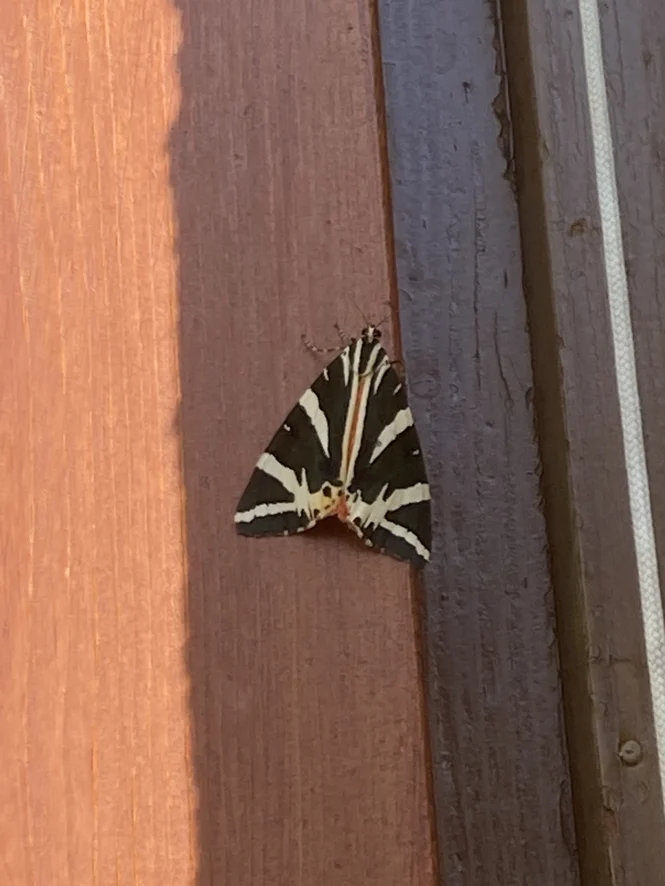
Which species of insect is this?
Euplagia quadripunctaria
